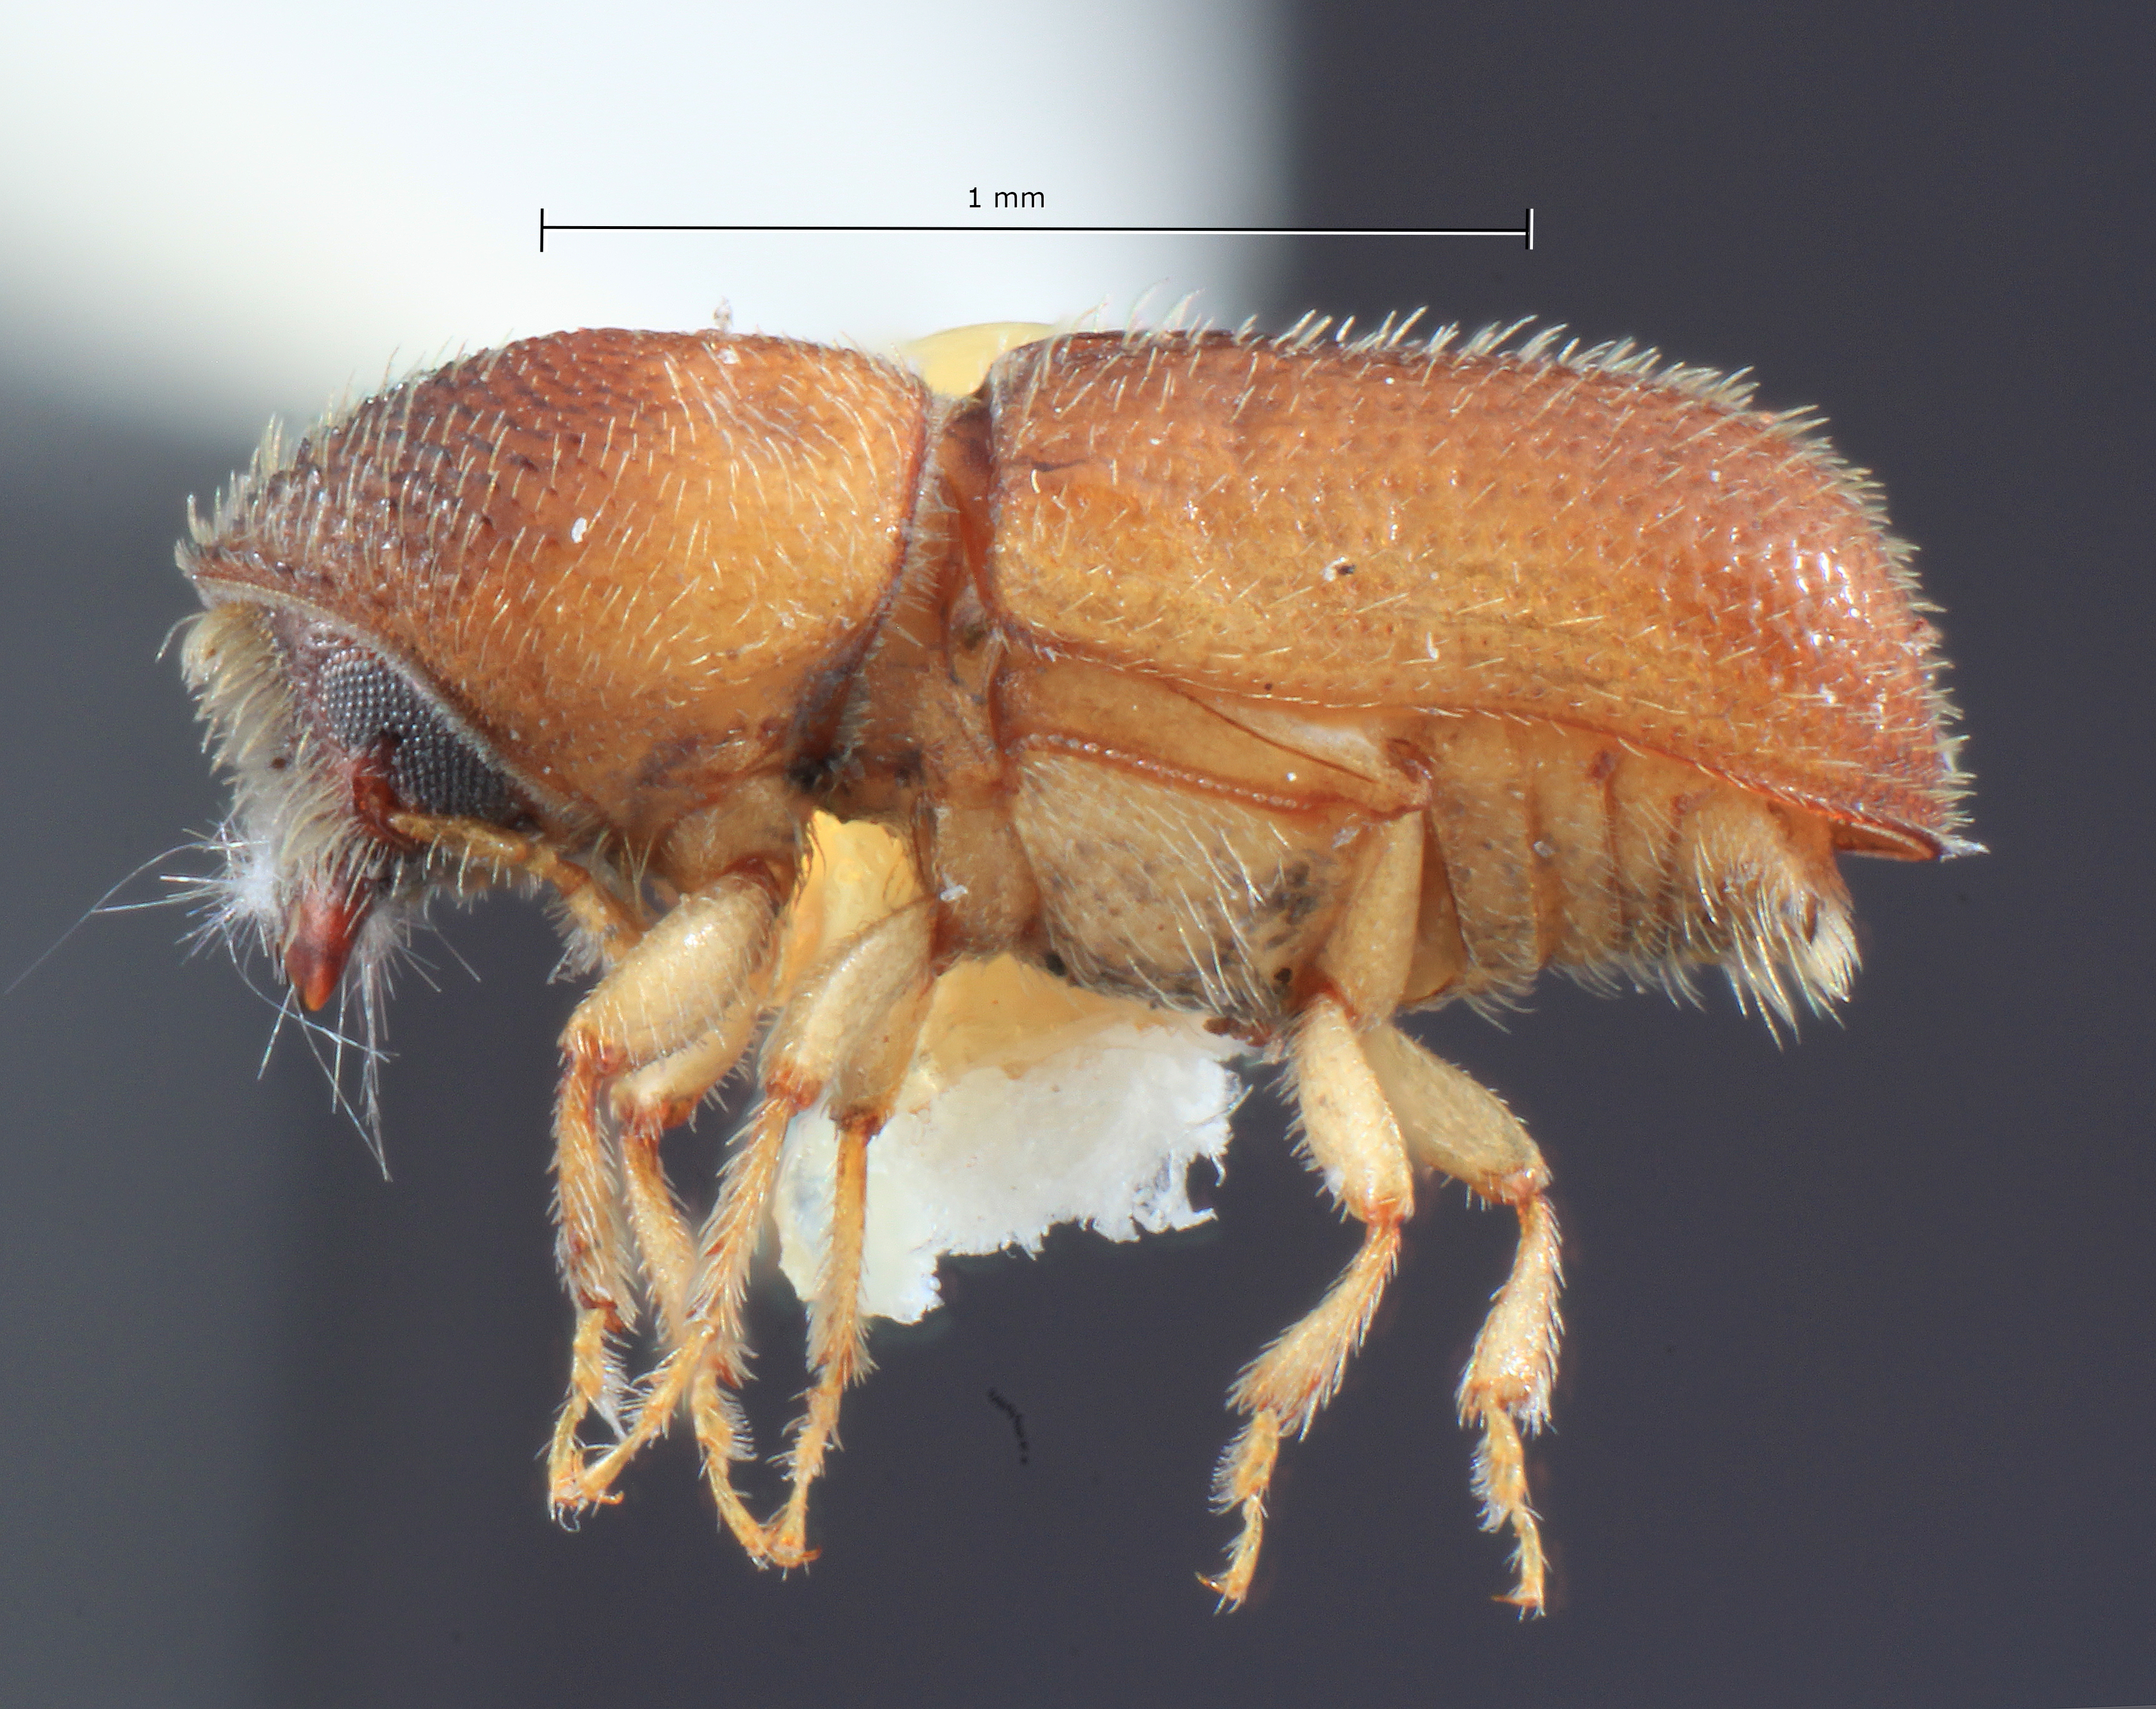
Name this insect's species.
Dendroterus resolutus
